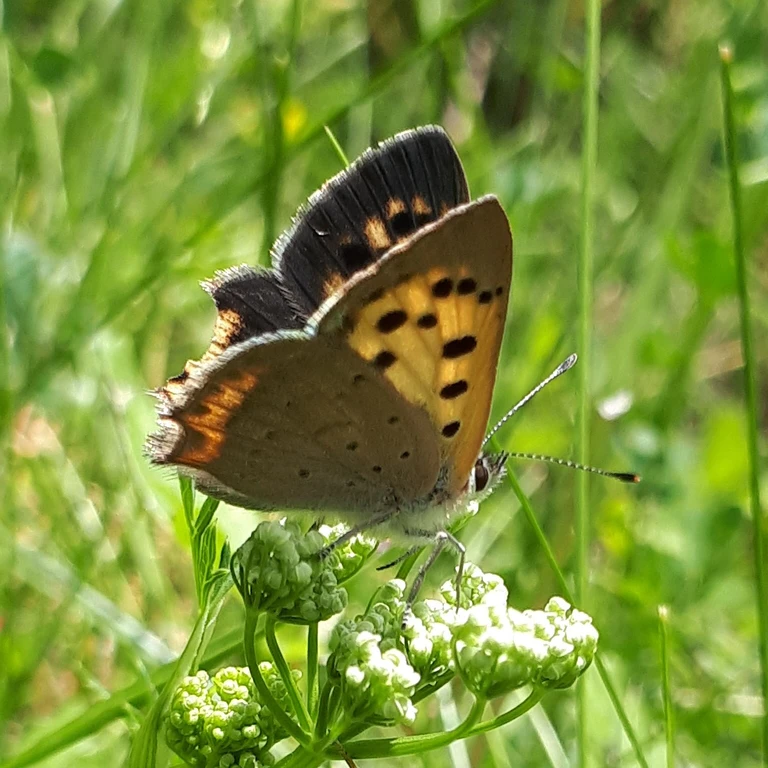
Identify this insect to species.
Lycaena phlaeas
